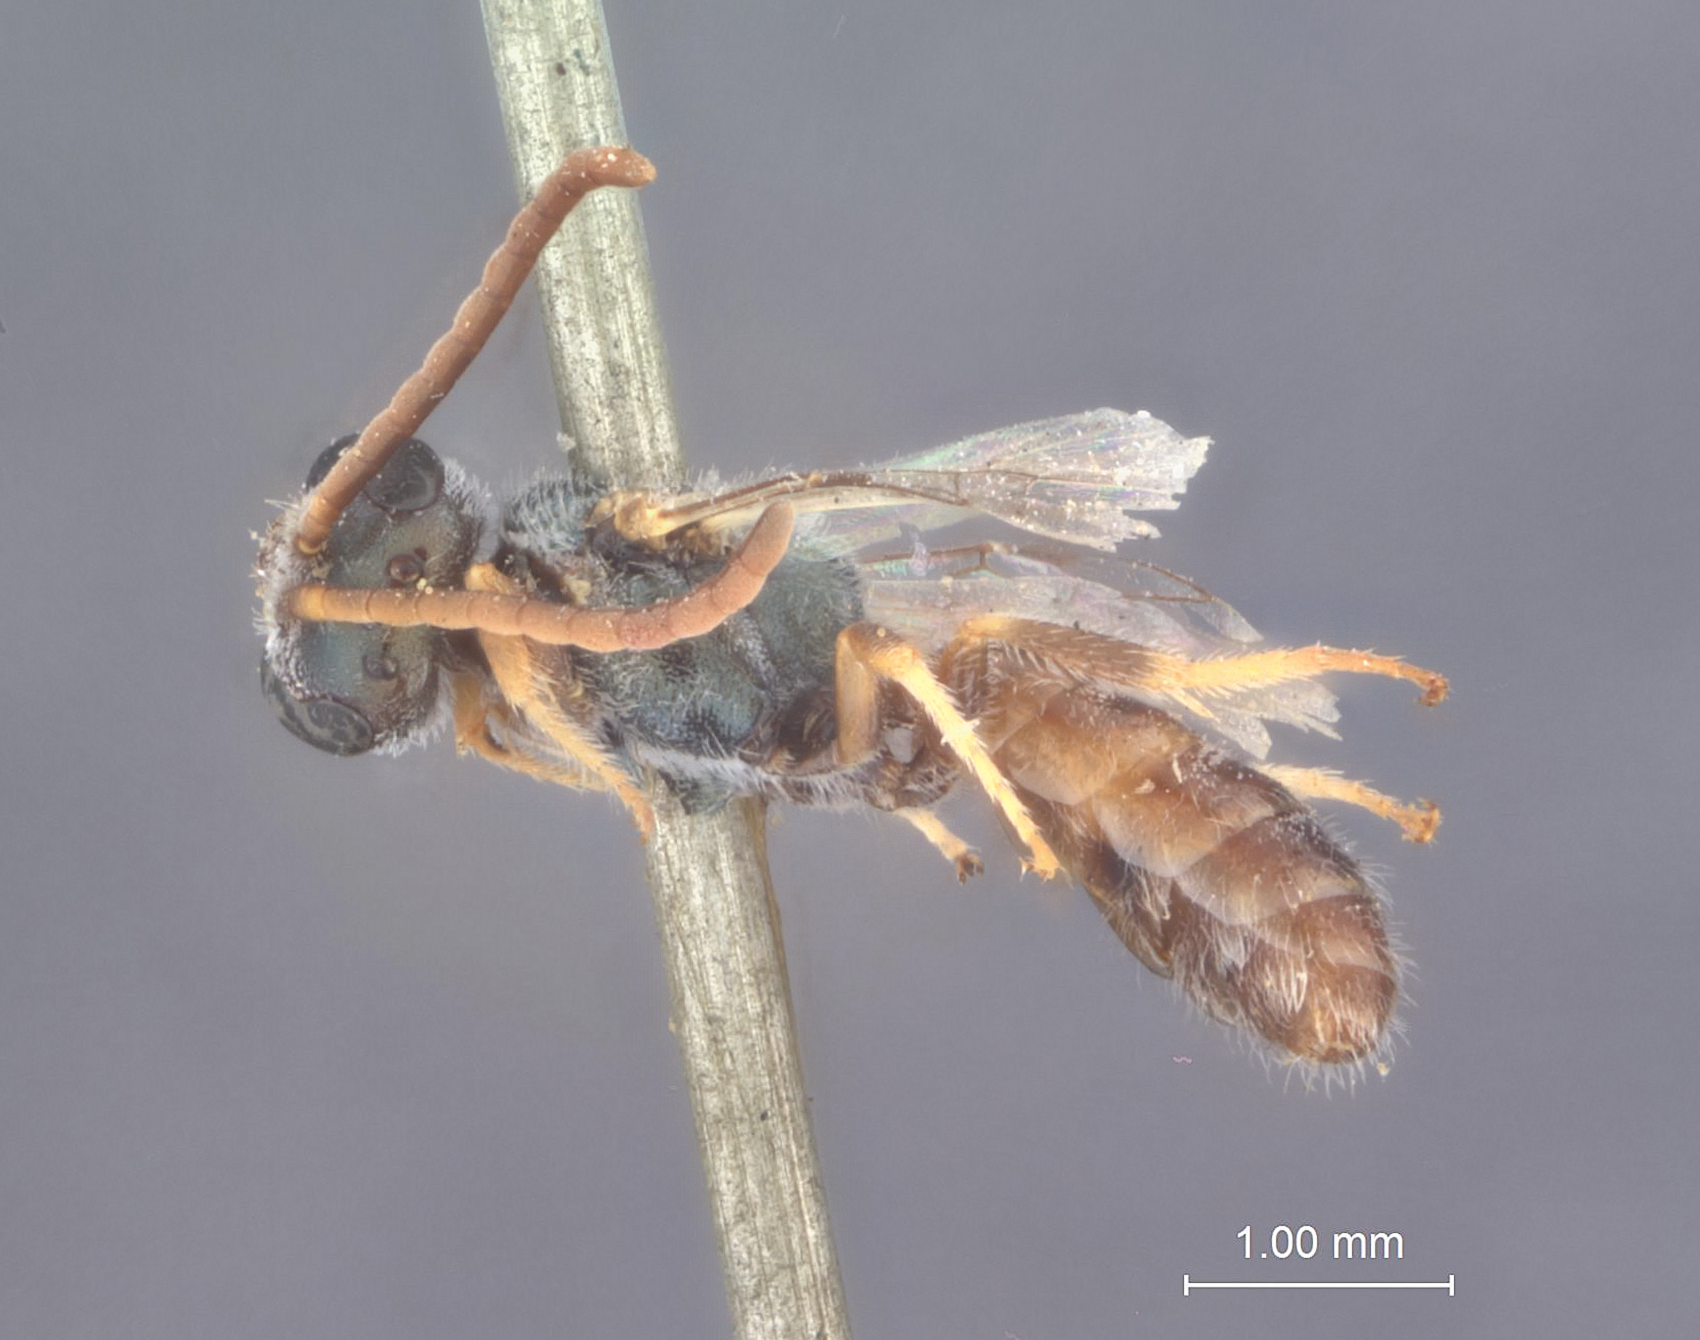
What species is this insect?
Halictus perexiguus
